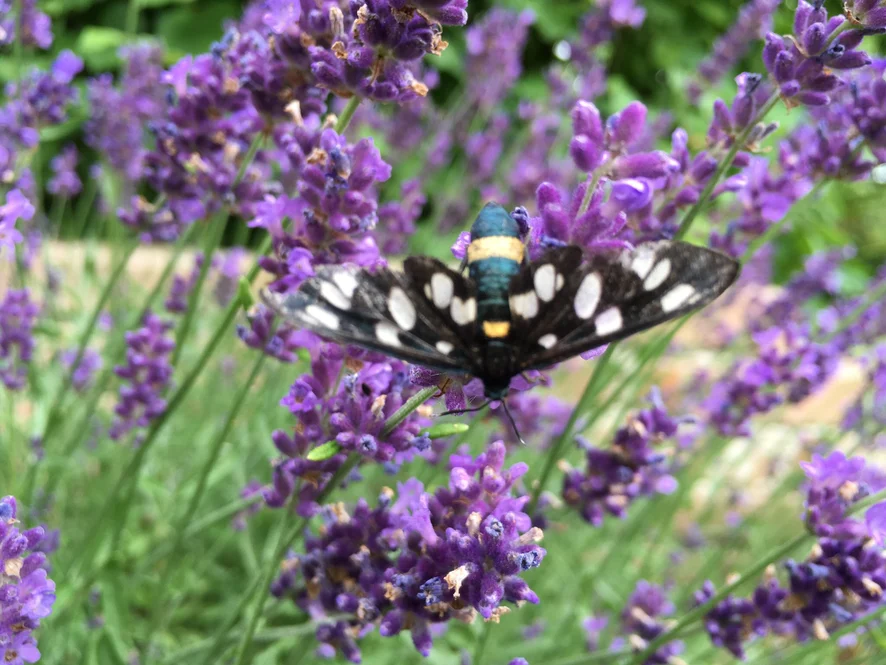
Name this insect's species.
Amata phegea
